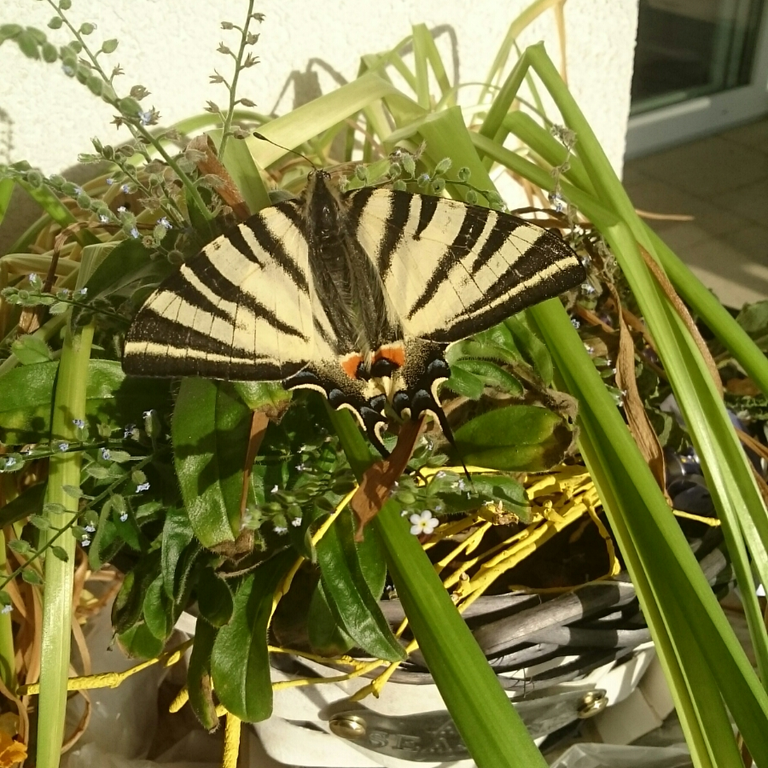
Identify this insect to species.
Iphiclides podalirius
